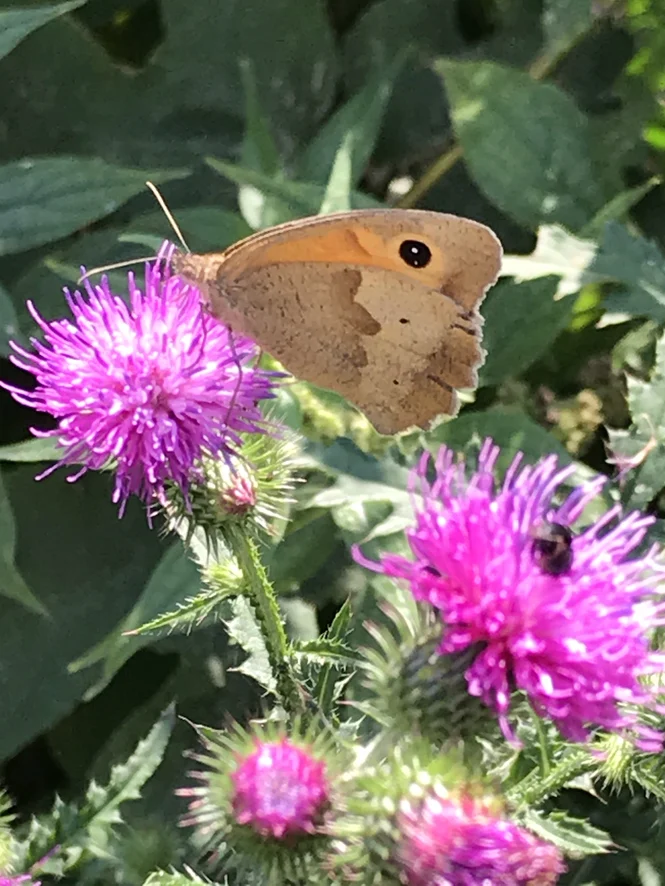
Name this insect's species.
Maniola jurtina
